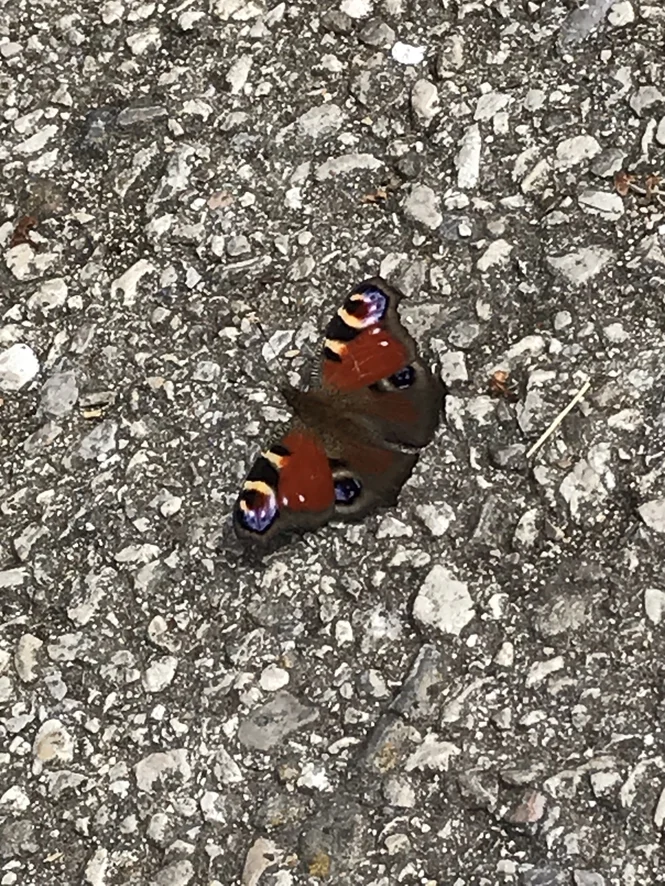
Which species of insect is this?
Aglais io
